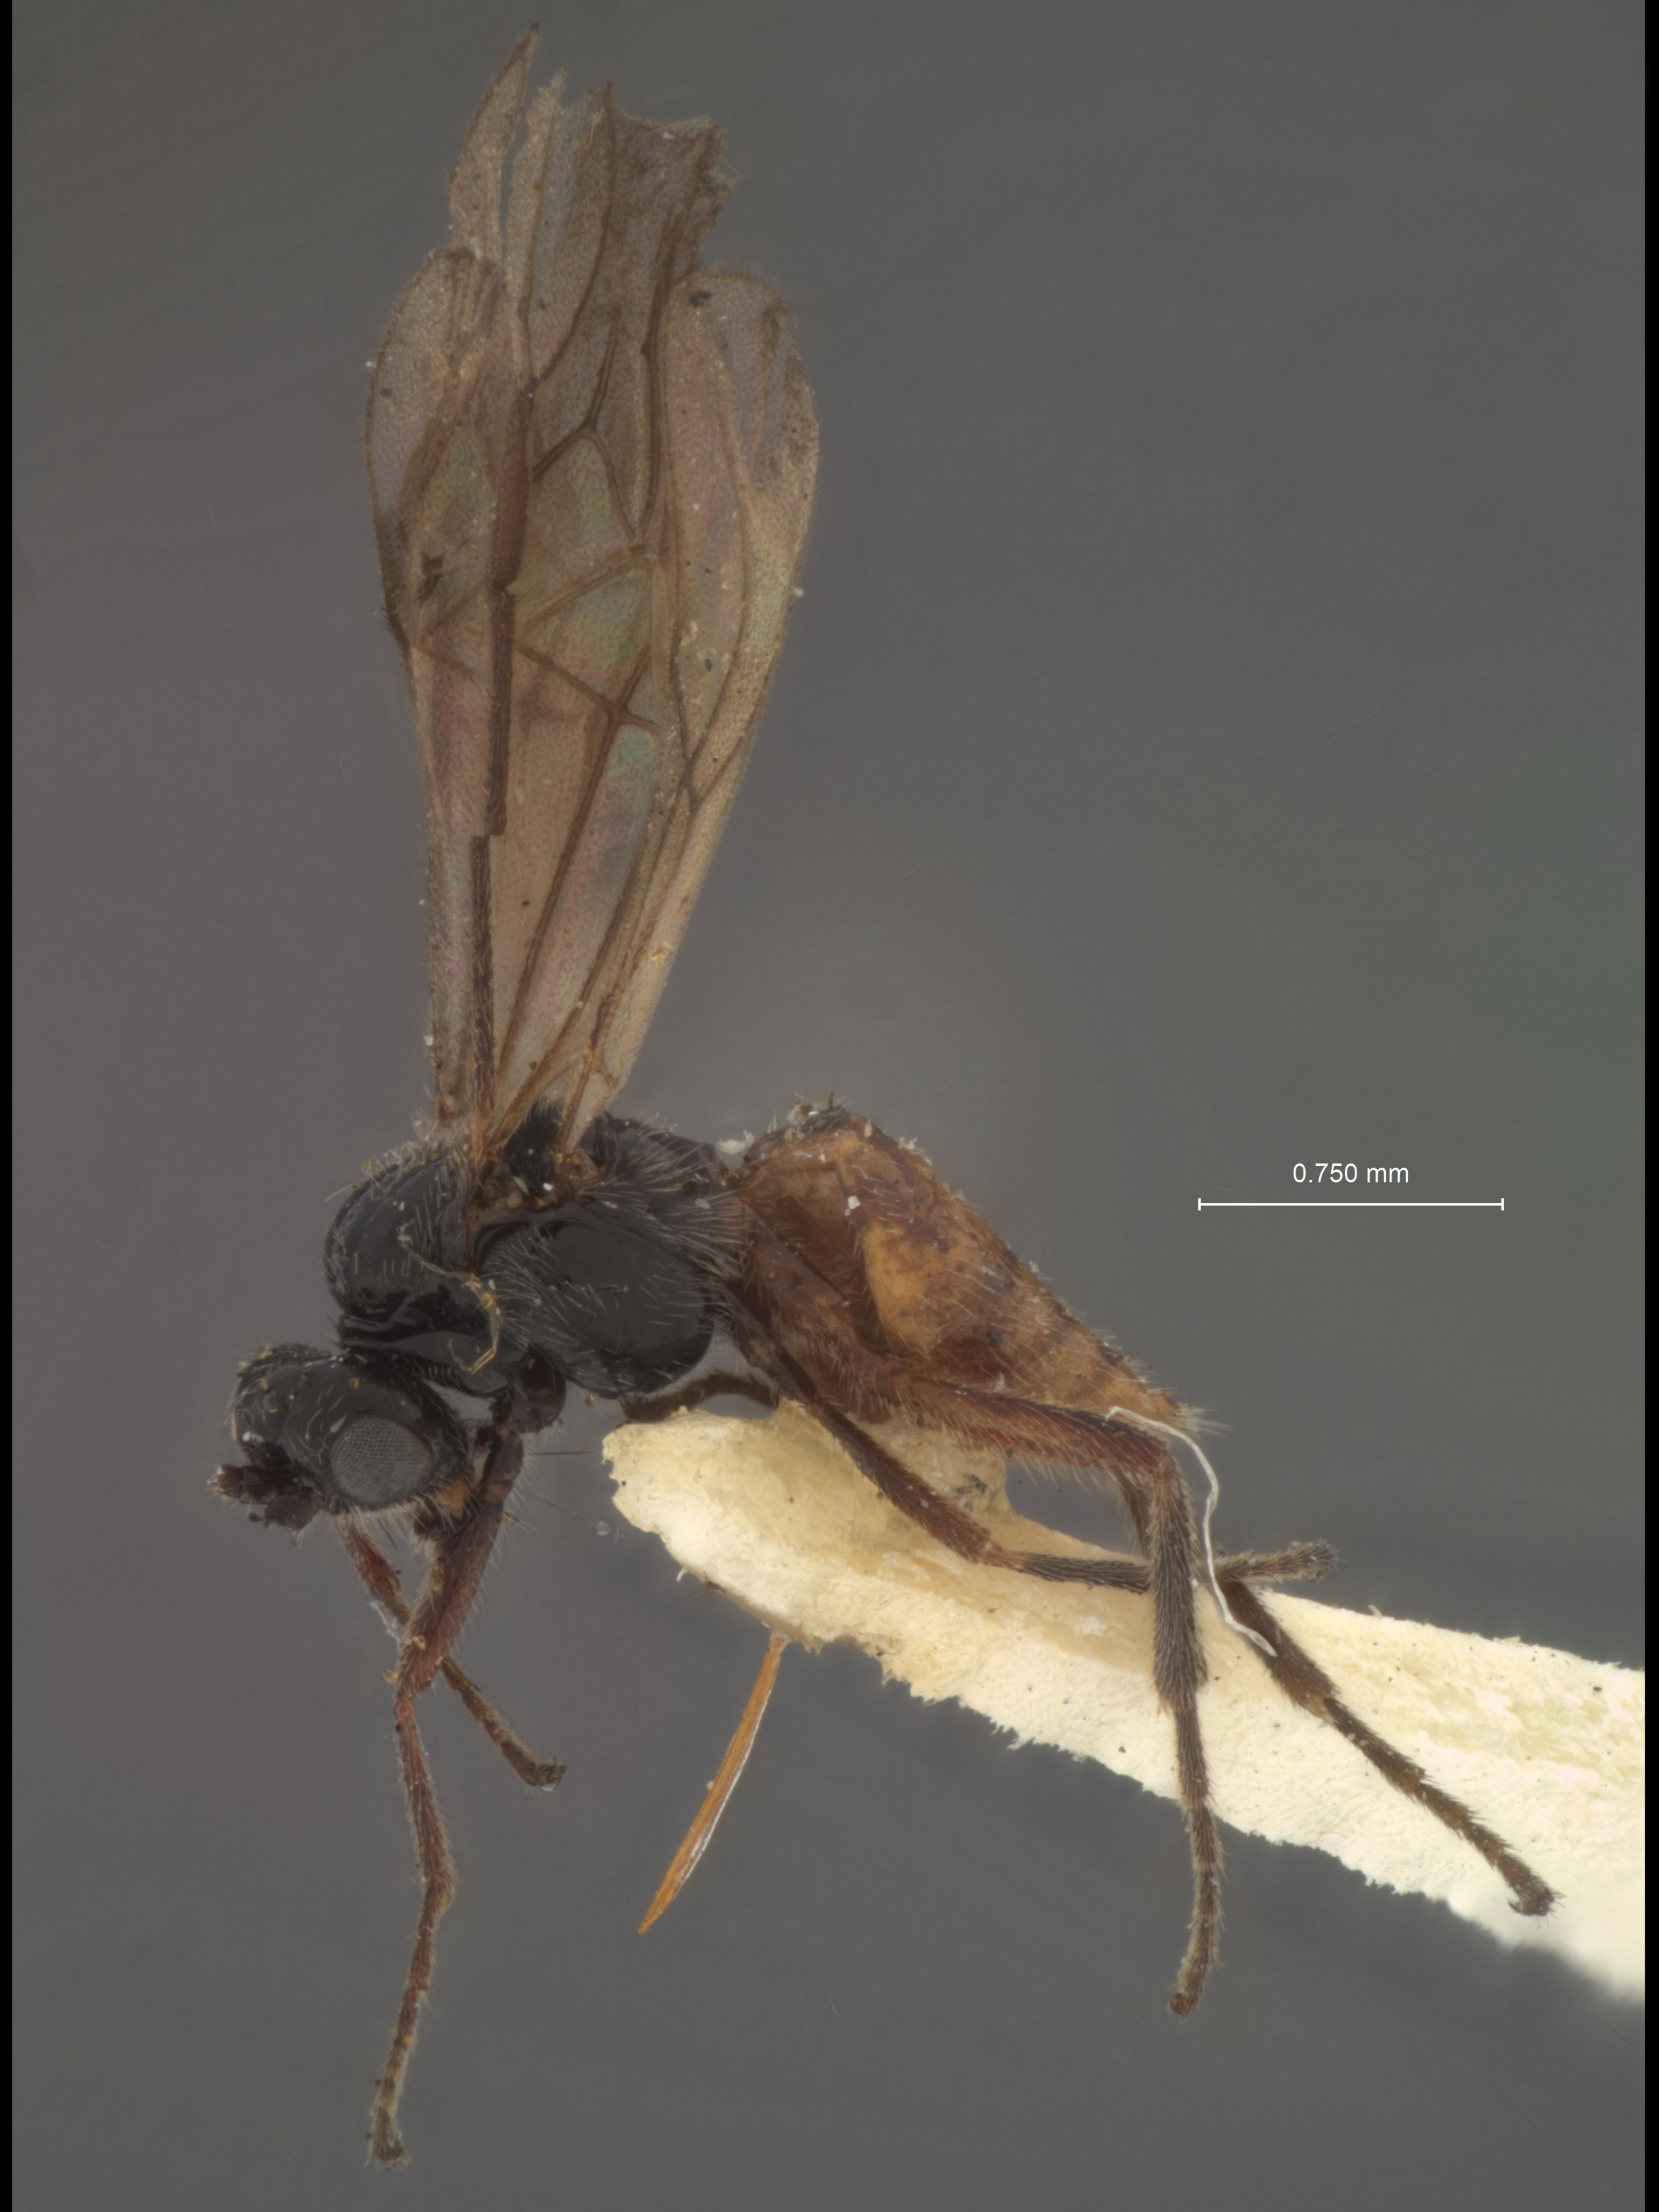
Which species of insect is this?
Microbracon connecticutorum
